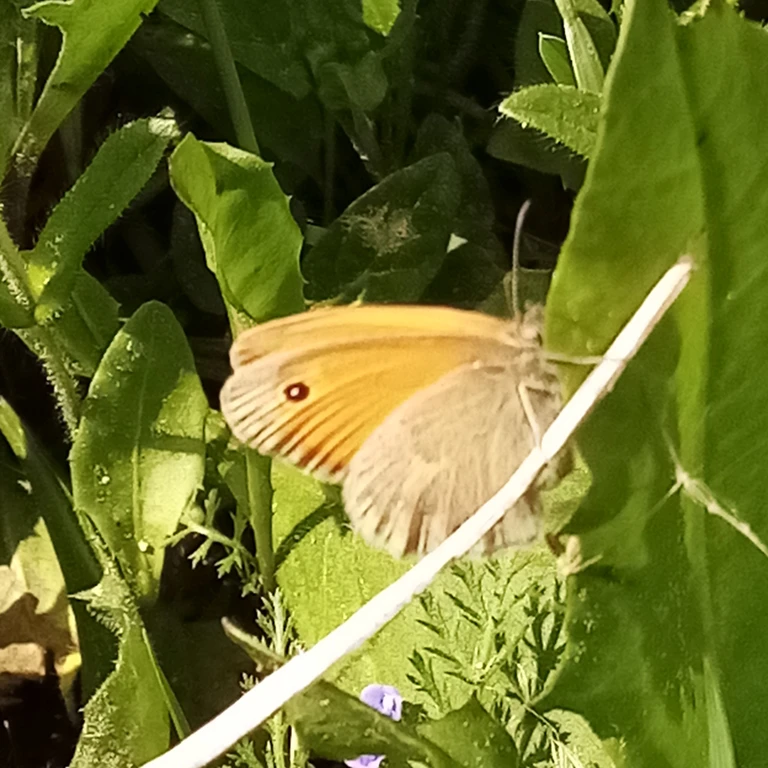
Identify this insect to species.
Coenonympha pamphilus
